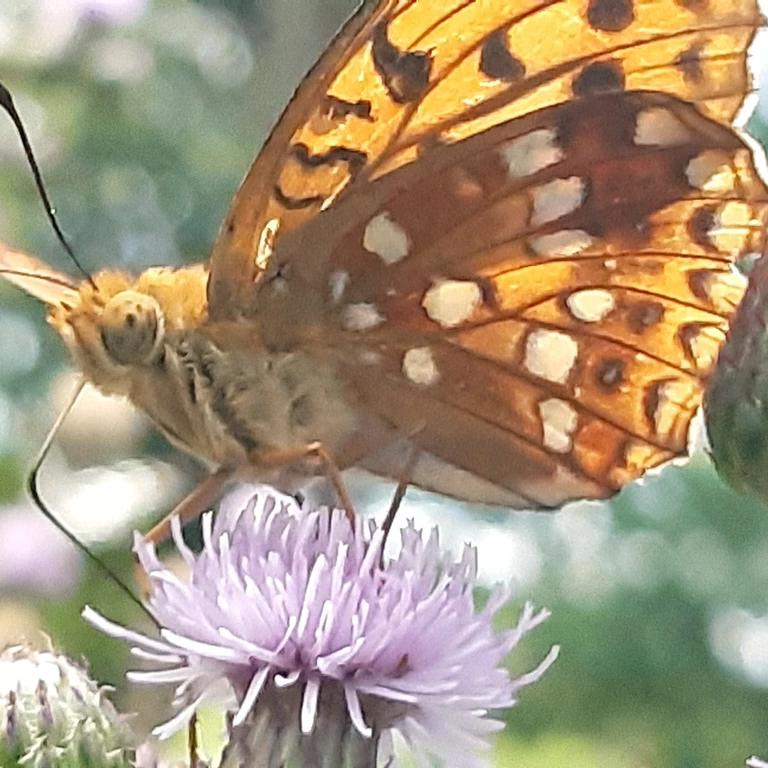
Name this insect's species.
Fabriciana adippe
